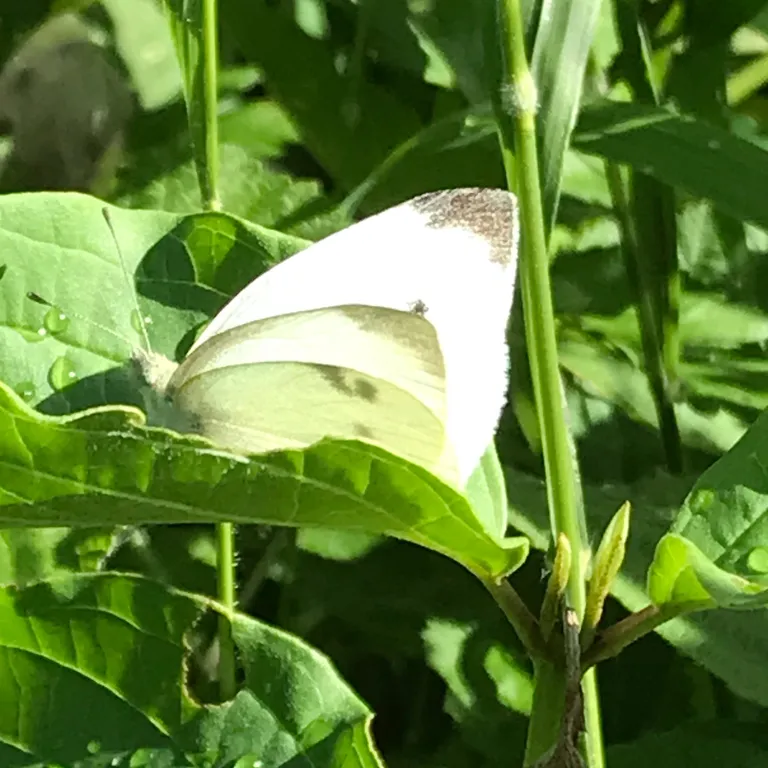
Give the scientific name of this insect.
Pieris rapae
